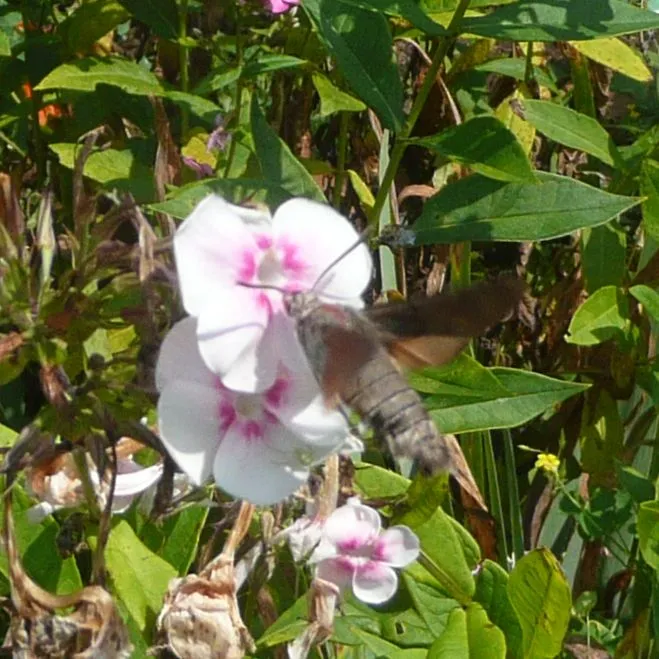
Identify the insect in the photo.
Macroglossum stellatarum
